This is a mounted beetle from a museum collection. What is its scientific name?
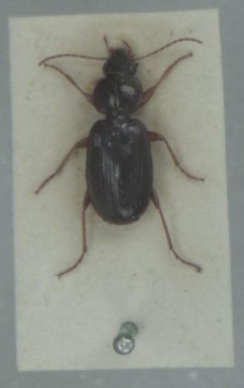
Olisthopus rotundatus
